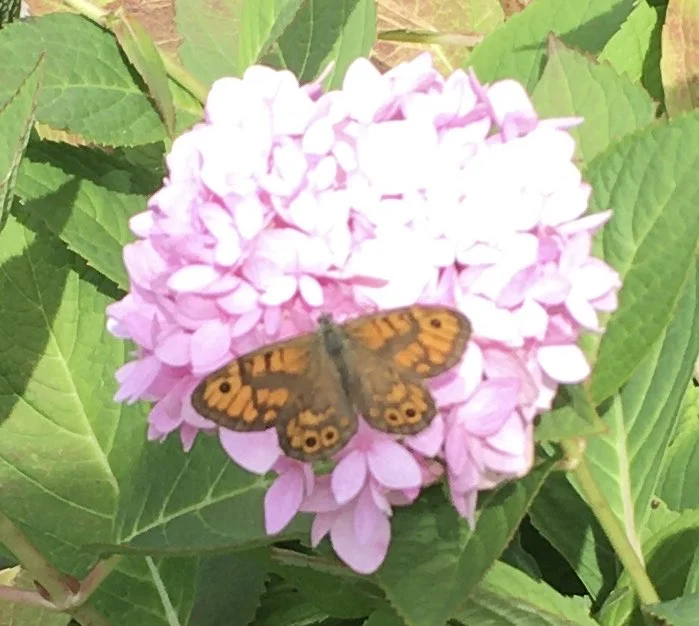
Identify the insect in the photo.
Lasiommata megera (also Pararge megera)
